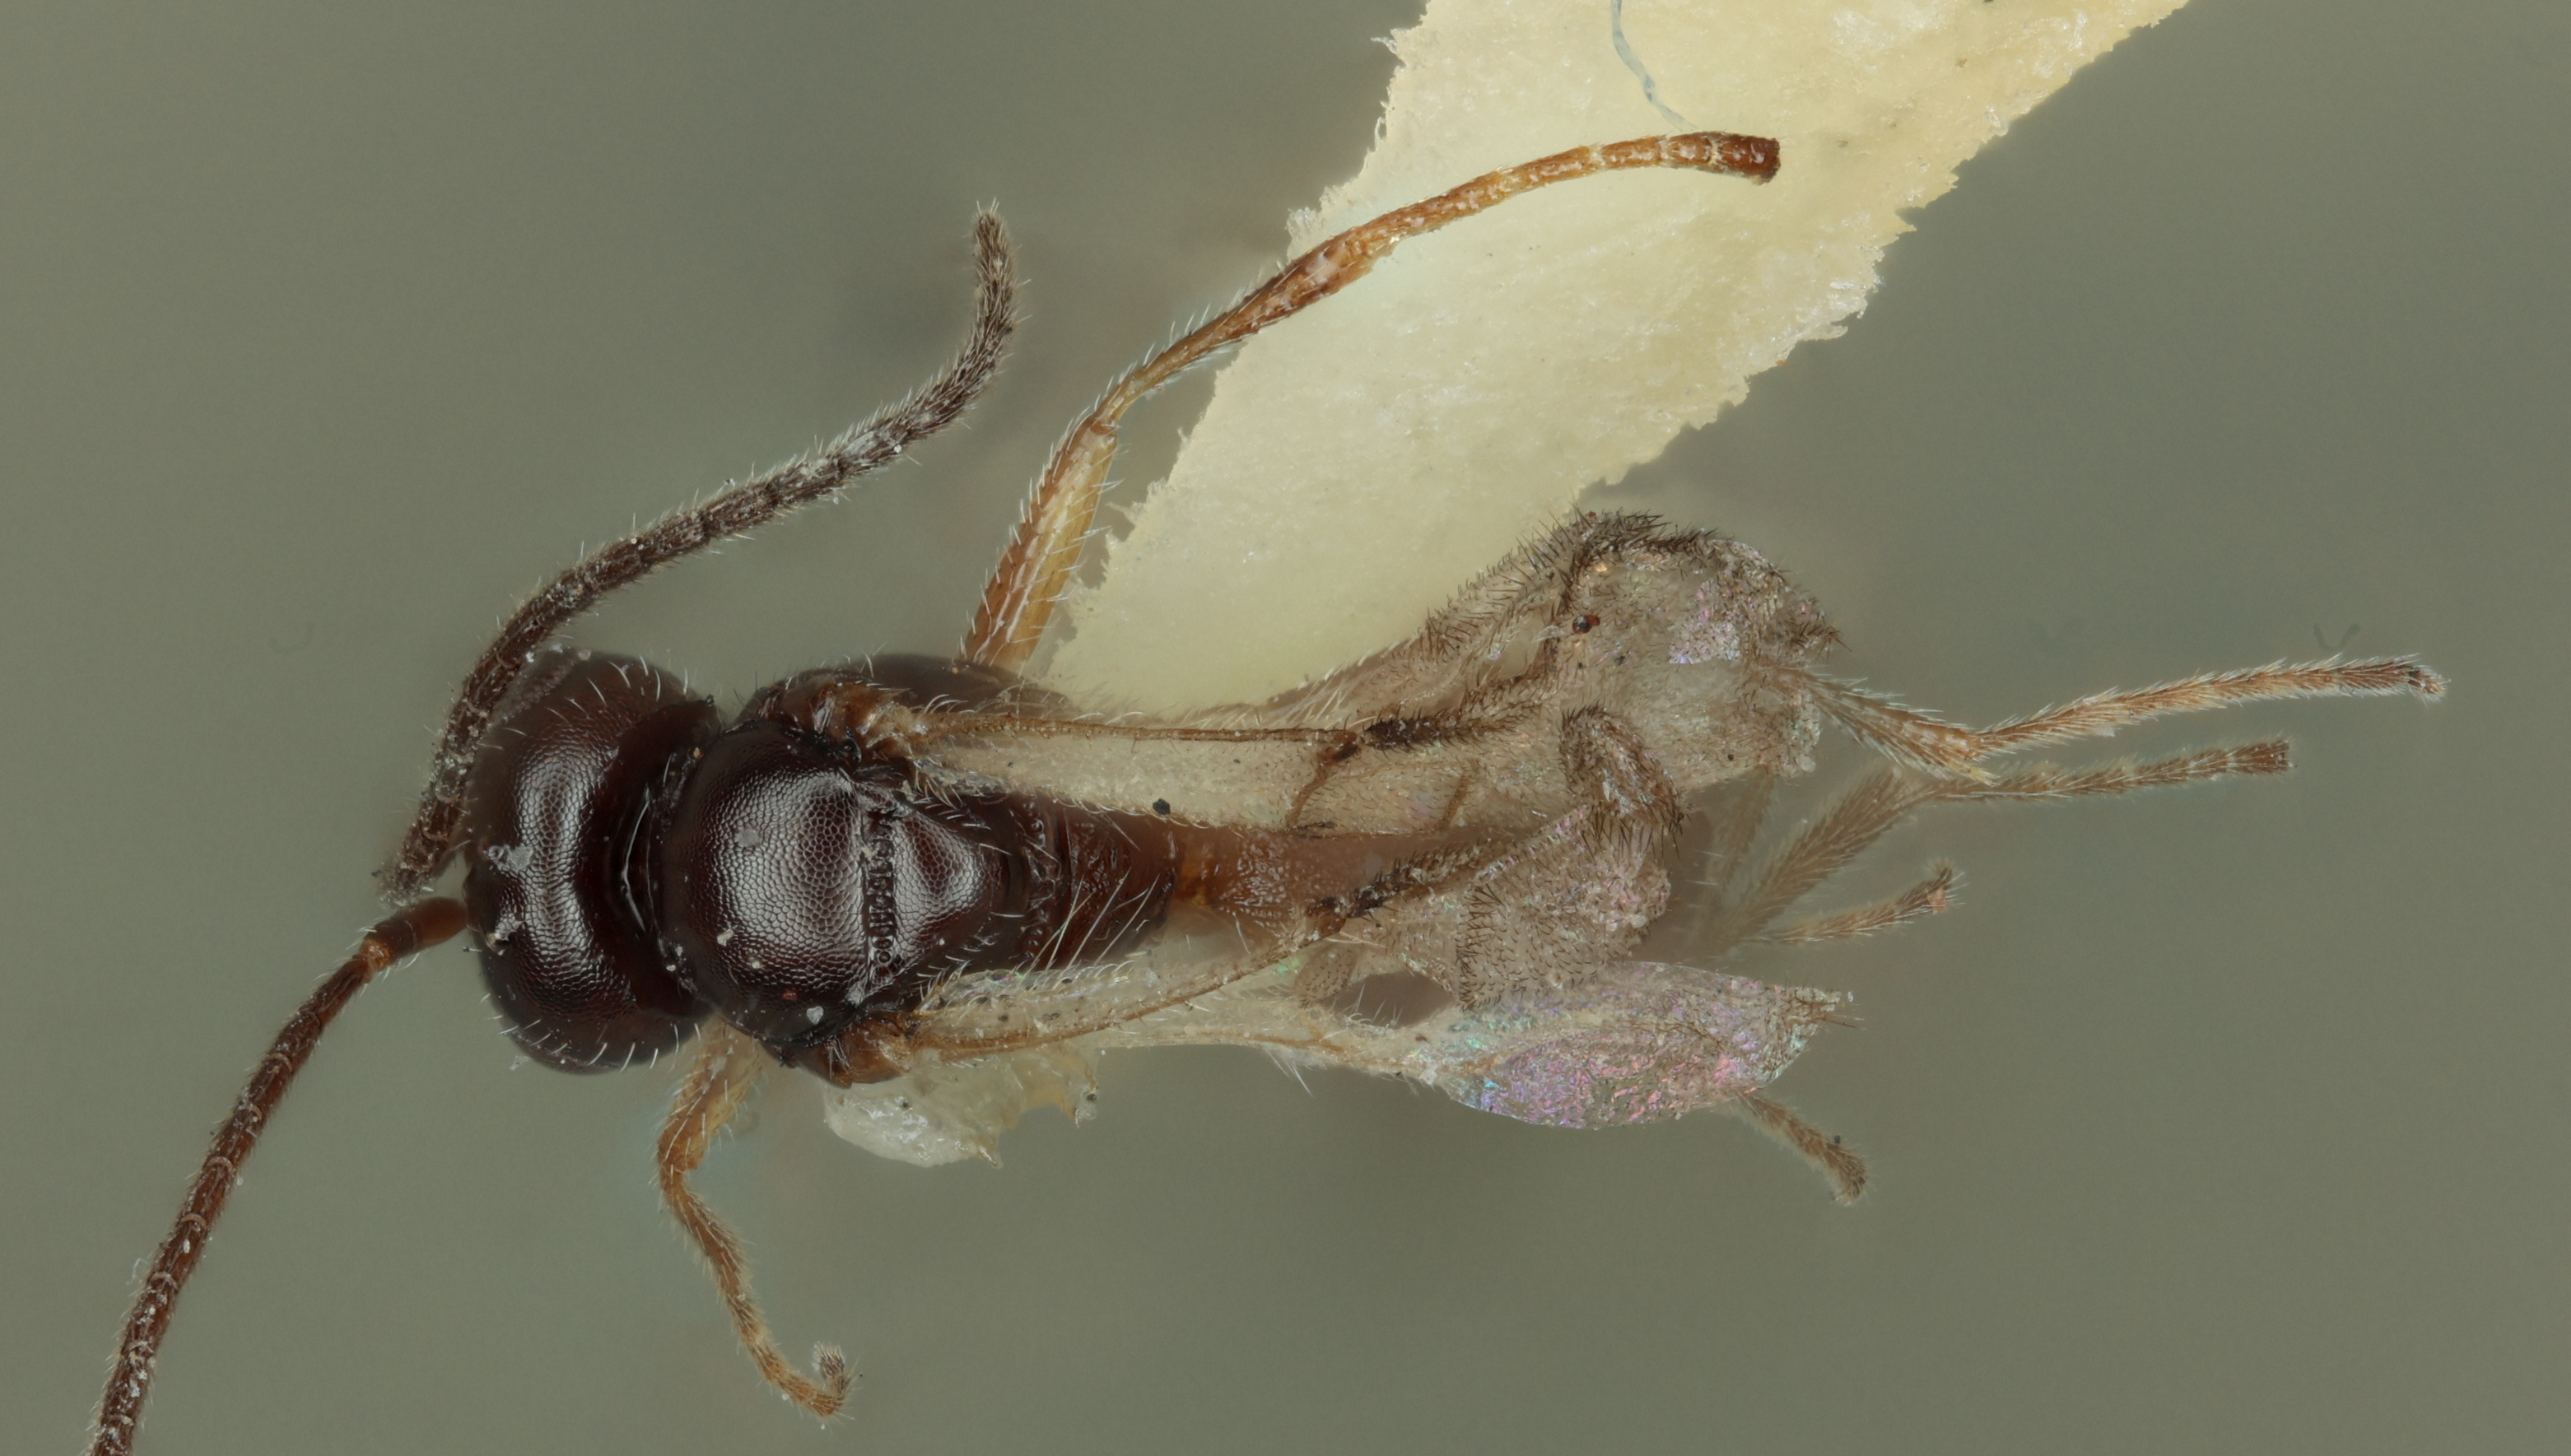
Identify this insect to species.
Opius confundens
